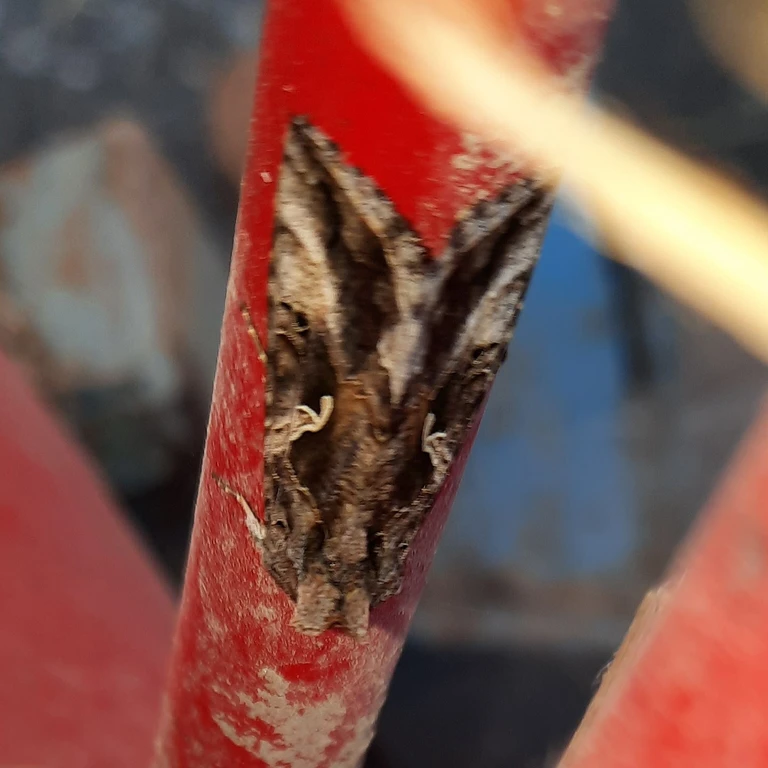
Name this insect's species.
Autographa gamma
